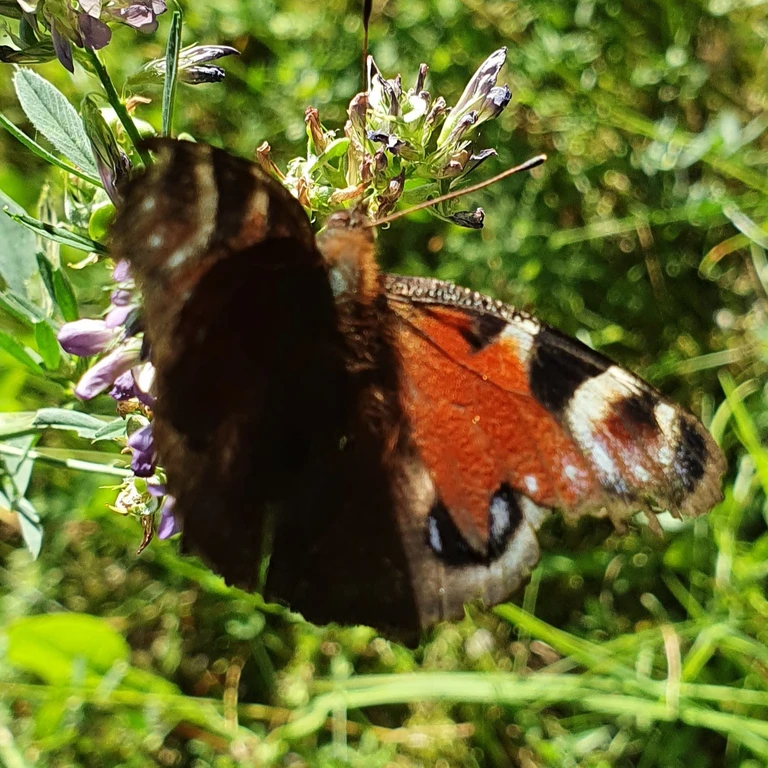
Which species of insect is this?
Aglais io
